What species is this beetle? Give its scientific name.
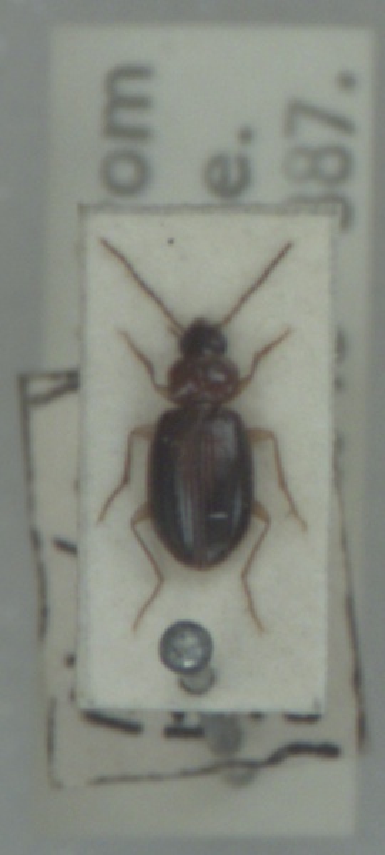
Ocys harpaloides
